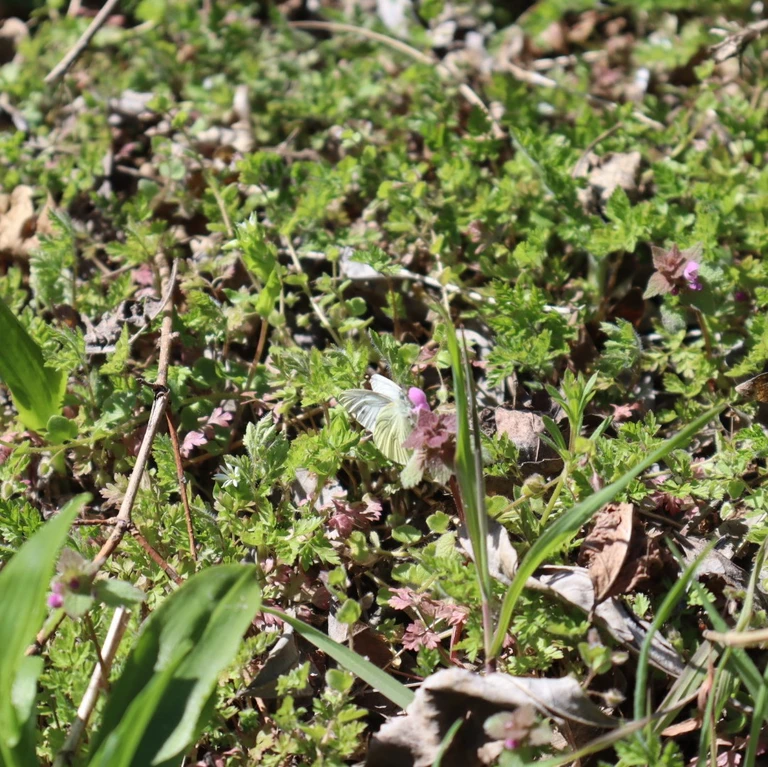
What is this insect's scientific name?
Pieris napi
